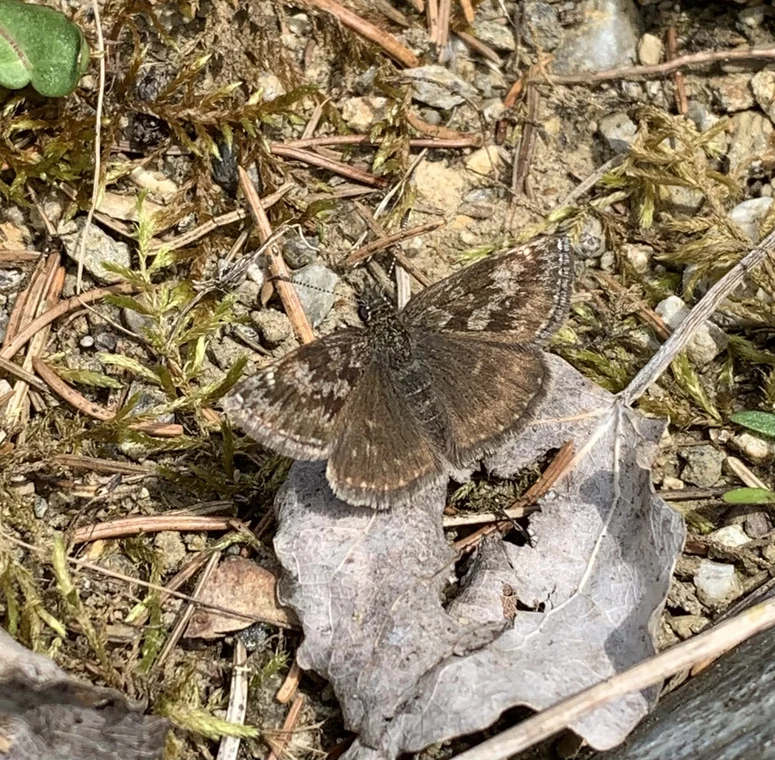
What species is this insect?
Erynnis tages
